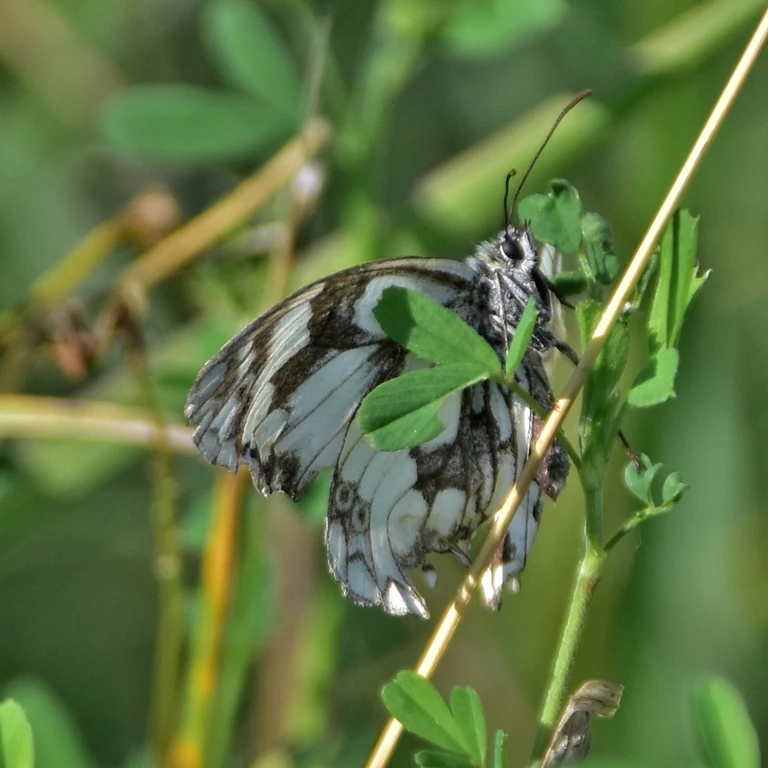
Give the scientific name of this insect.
Melanargia galathea
